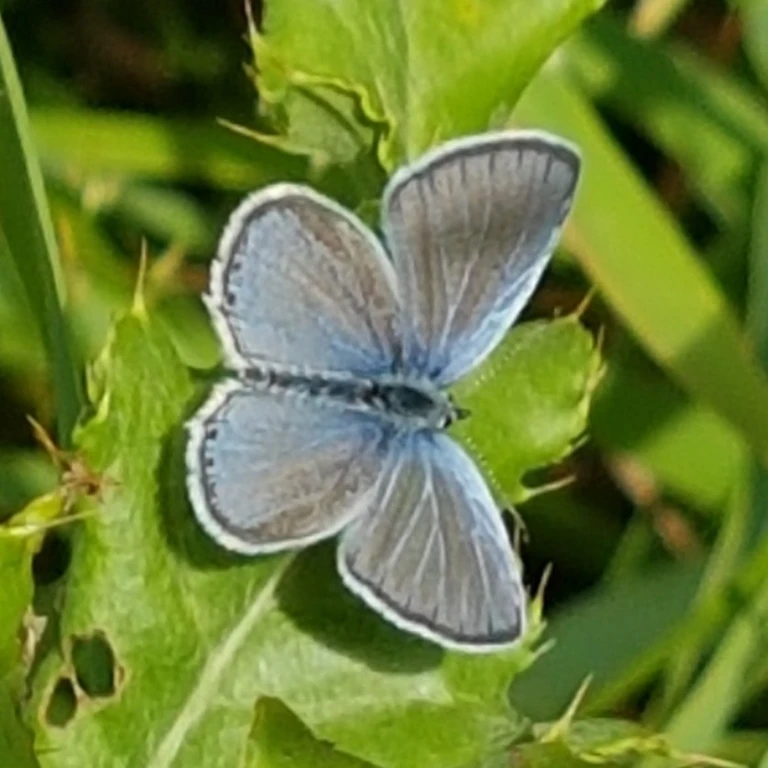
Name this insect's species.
Cupido argiades (also Elkalyce argiades)
